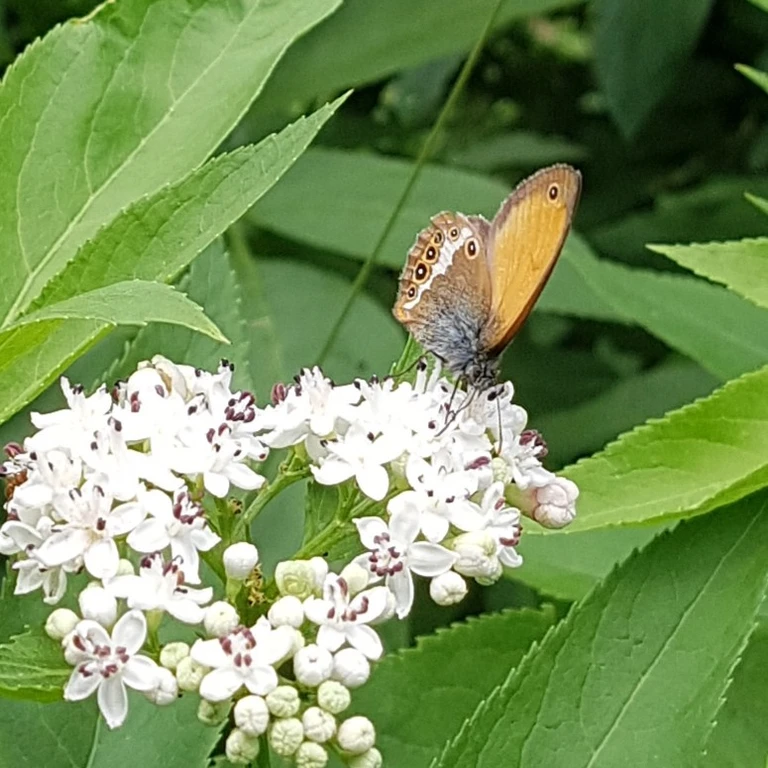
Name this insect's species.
Coenonympha arcania
